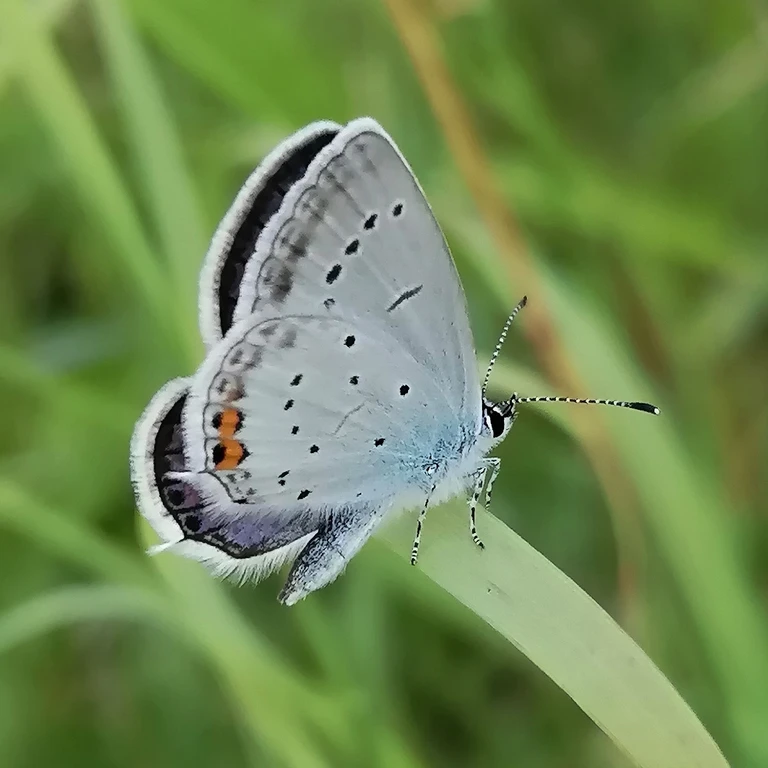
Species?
Cupido argiades (also Elkalyce argiades)
